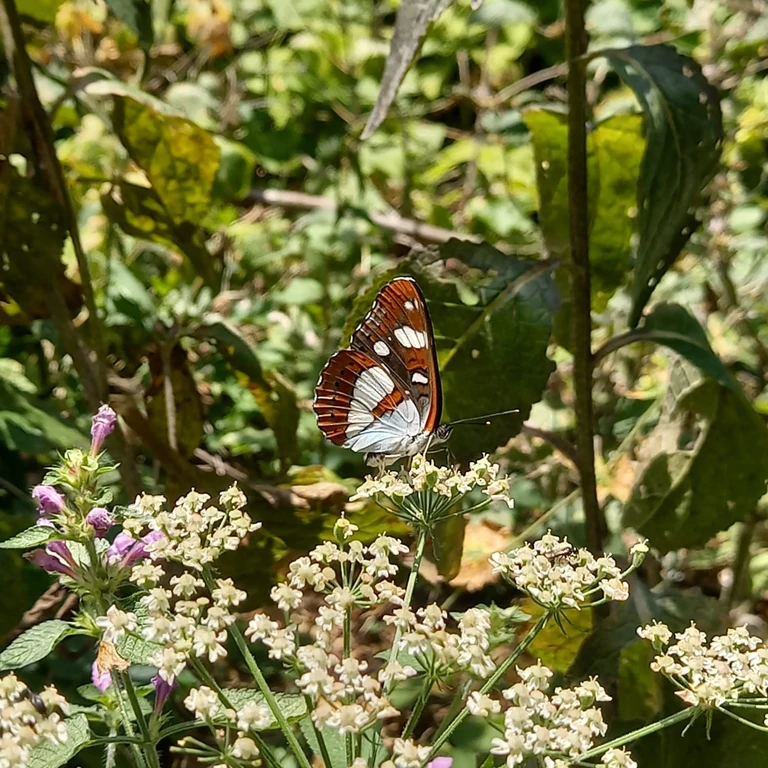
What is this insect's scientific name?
Limenitis reducta
